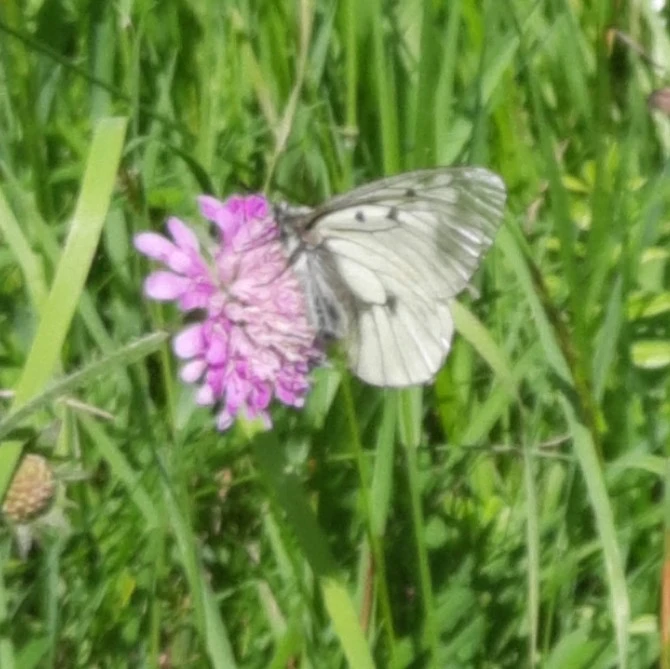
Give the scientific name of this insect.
Parnassius mnemosyne
